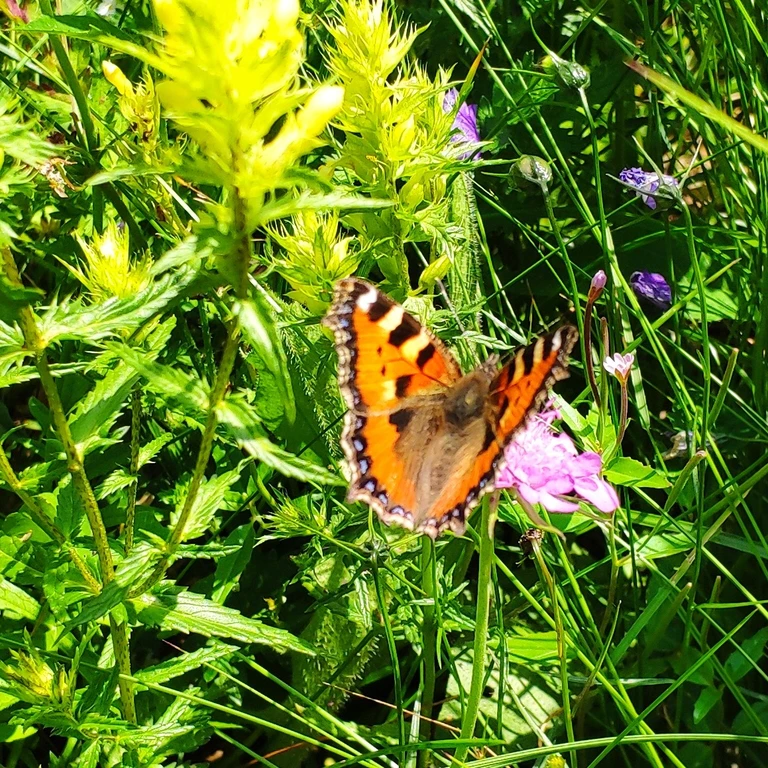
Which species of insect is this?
Aglais urticae
